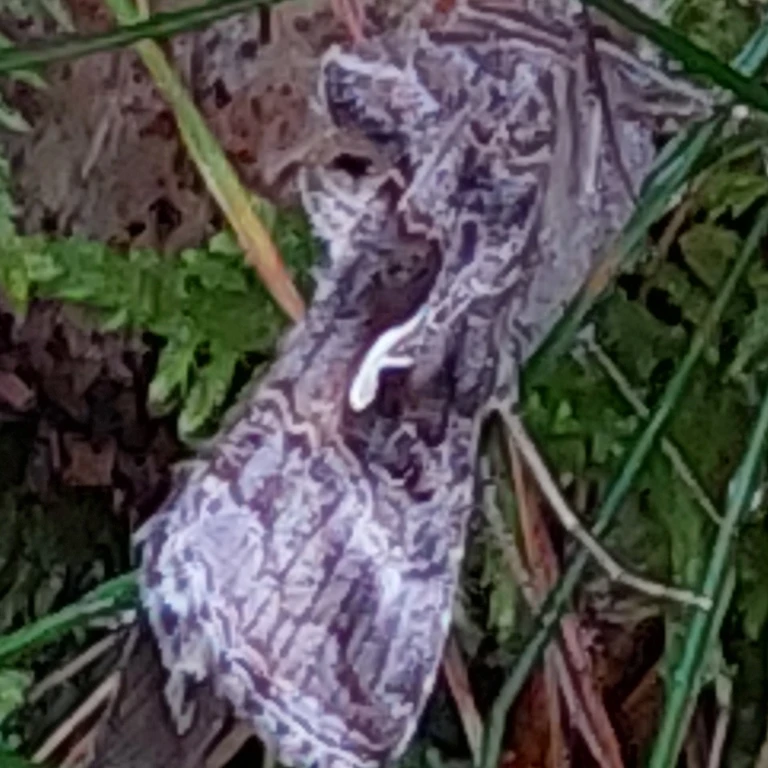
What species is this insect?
Autographa gamma
